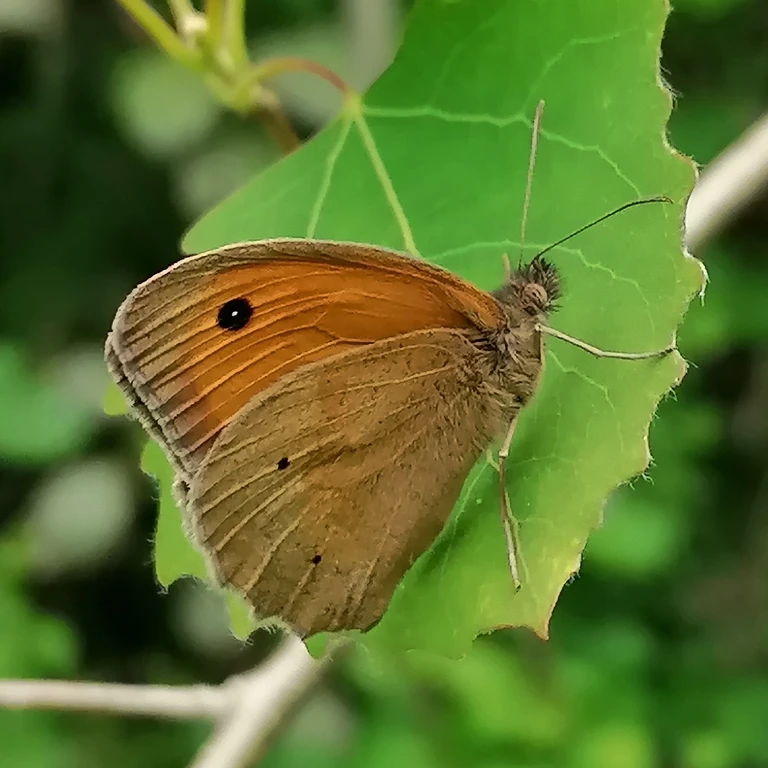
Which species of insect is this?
Maniola jurtina
